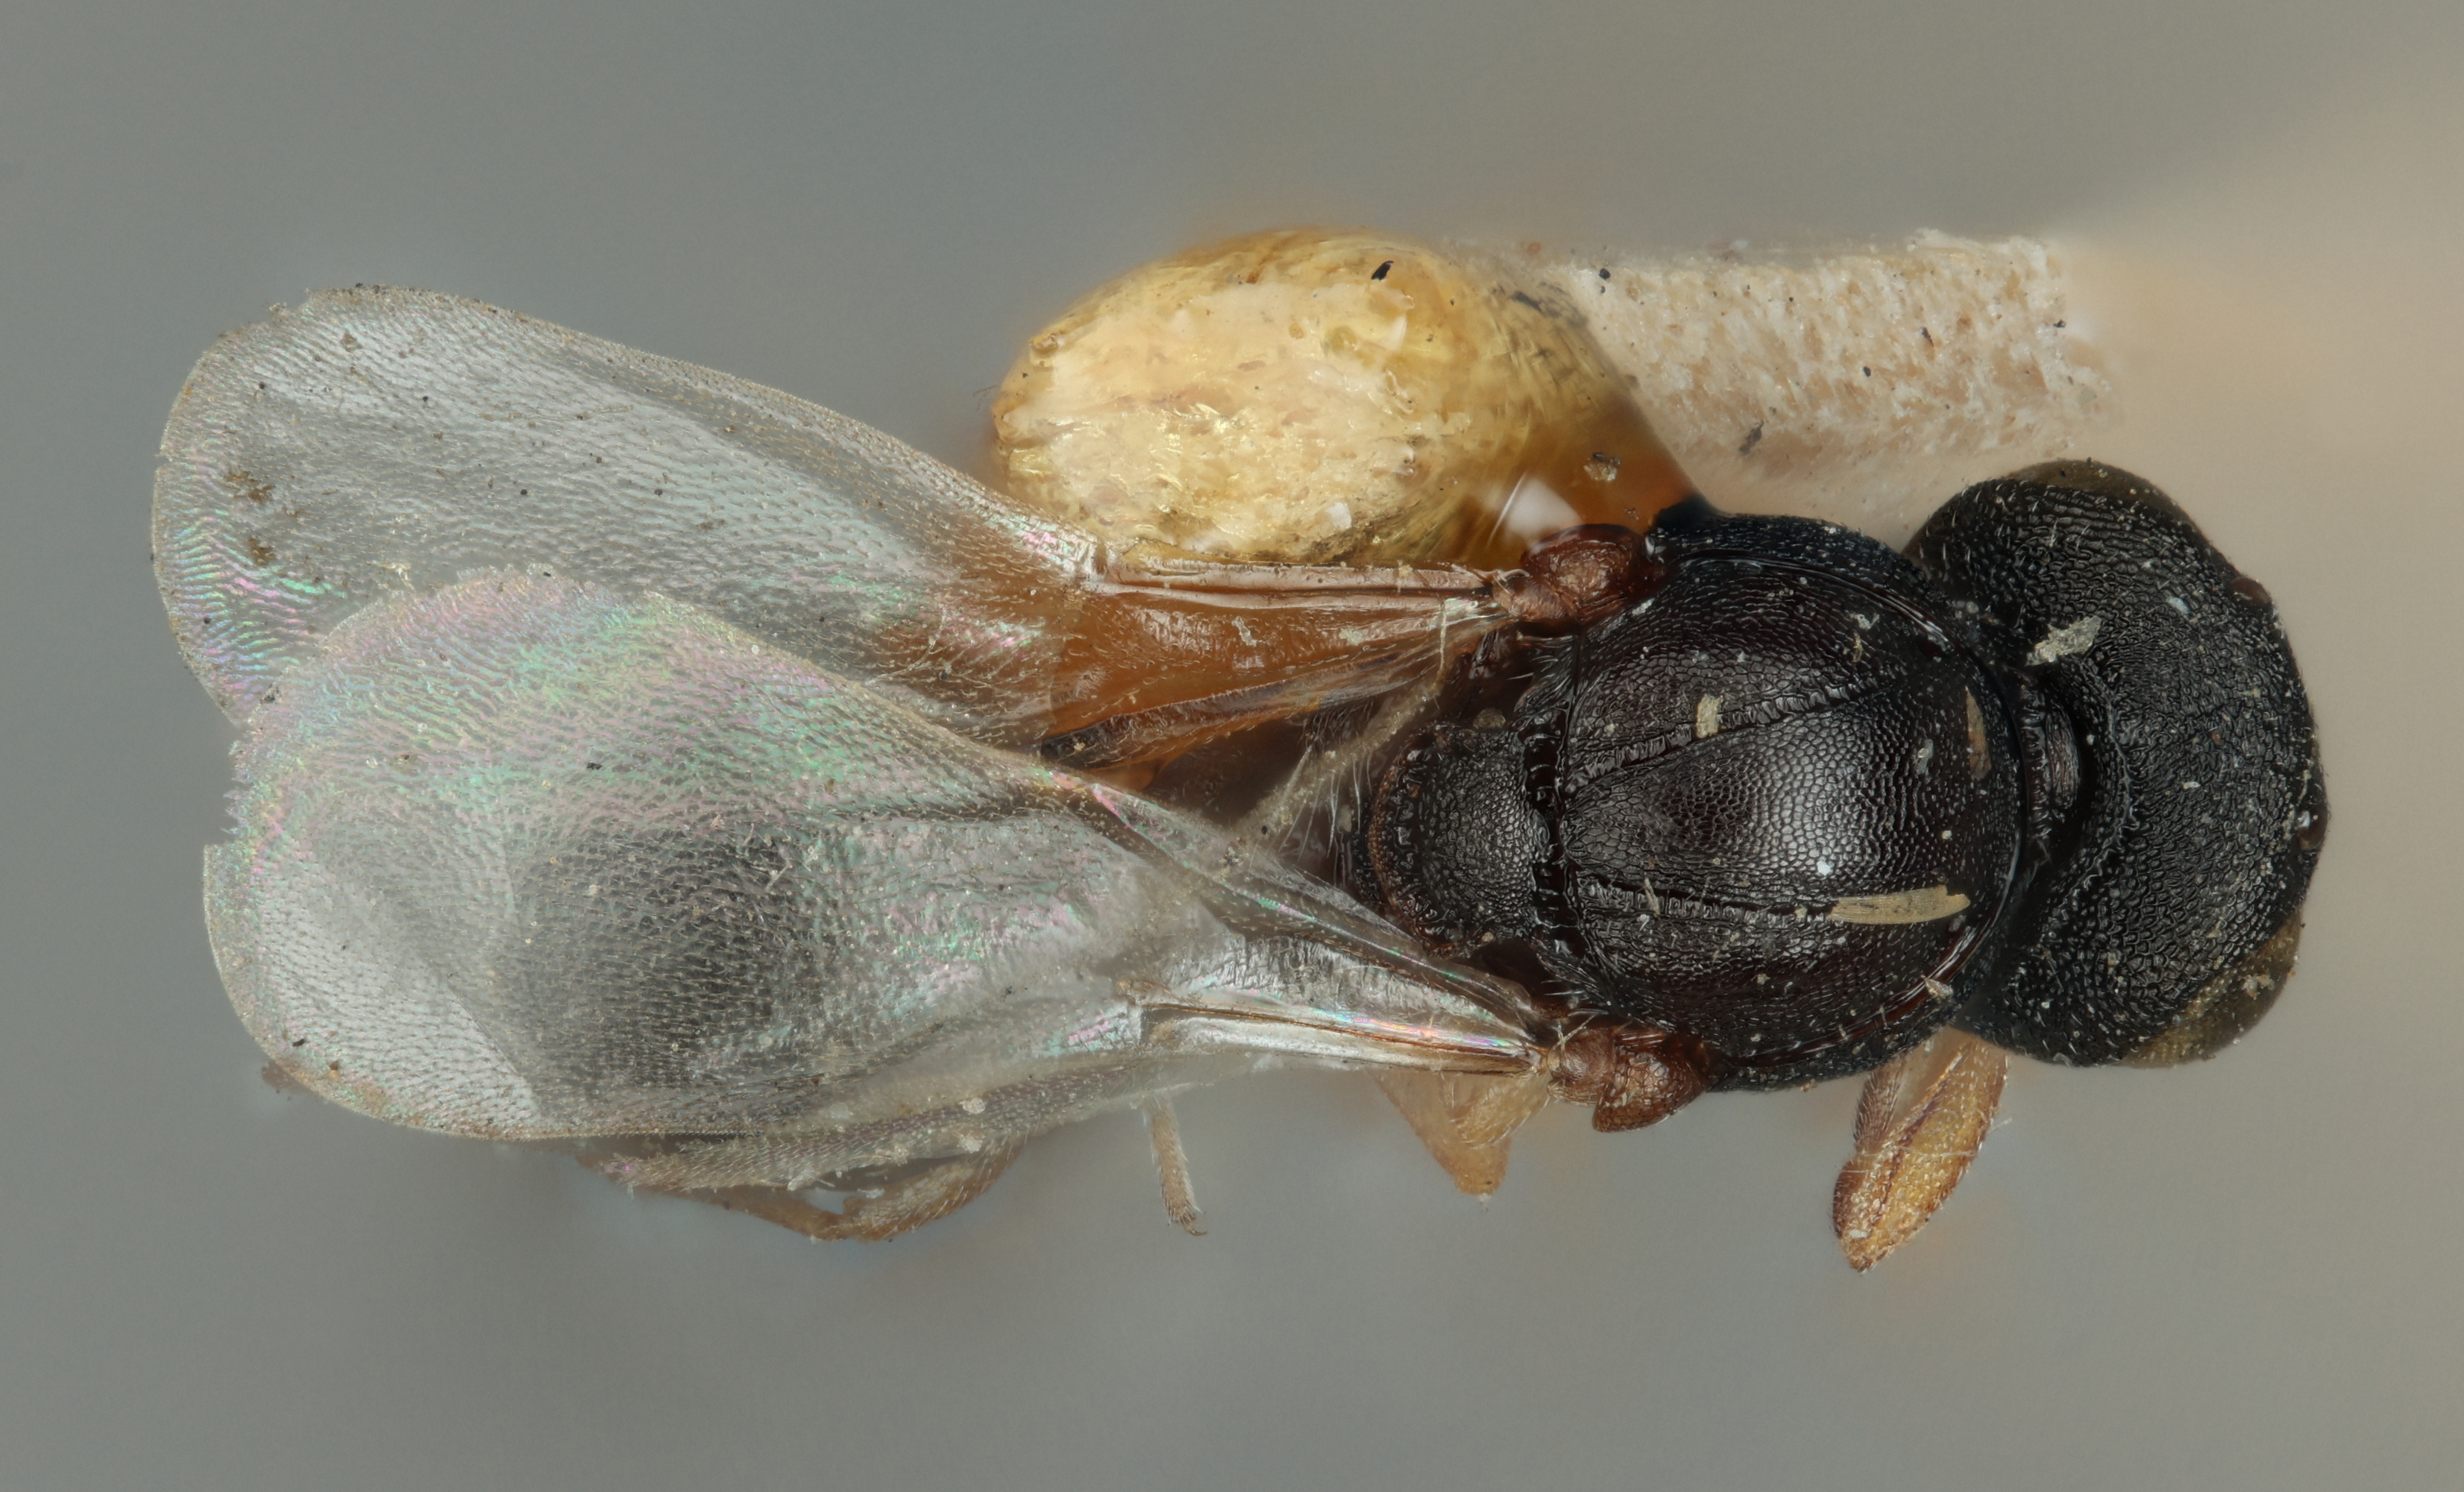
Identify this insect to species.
Acerota cecidomyiae
